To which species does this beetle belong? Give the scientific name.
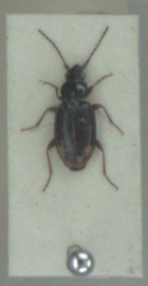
Bembidion iricolor
